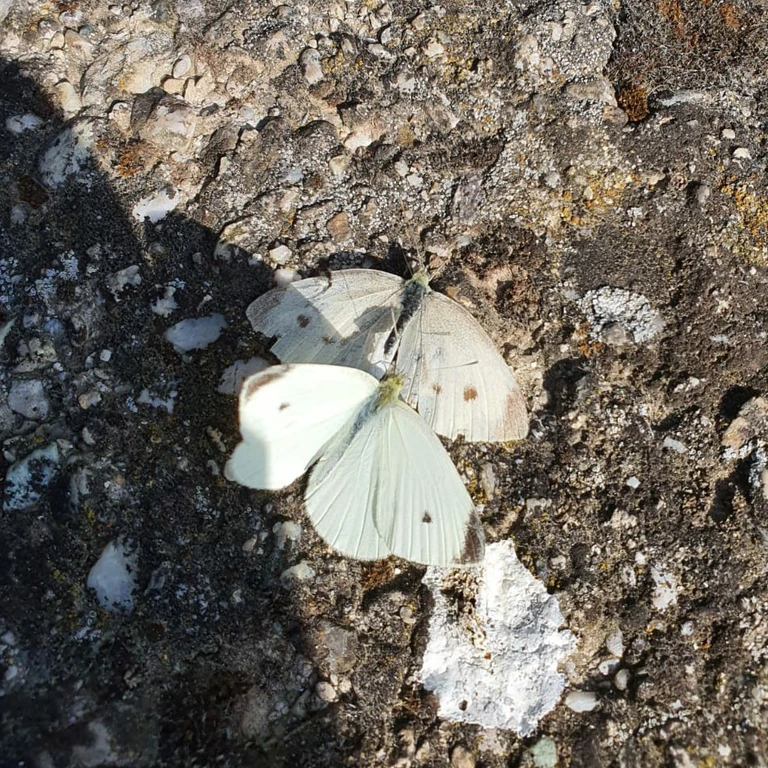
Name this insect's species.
Pieris rapae
